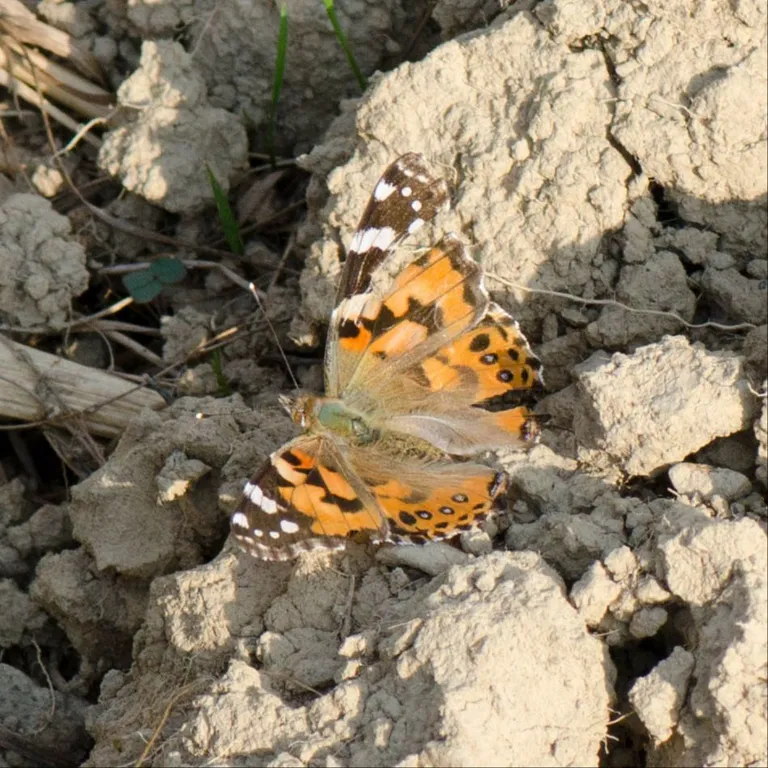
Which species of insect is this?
Vanessa cardui
